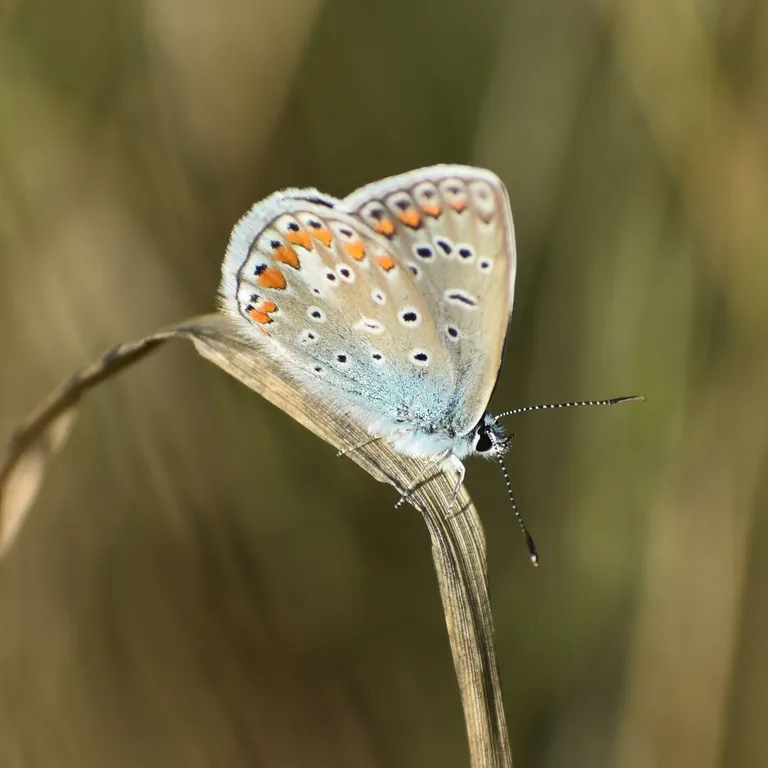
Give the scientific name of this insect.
Polyommatus icarus
